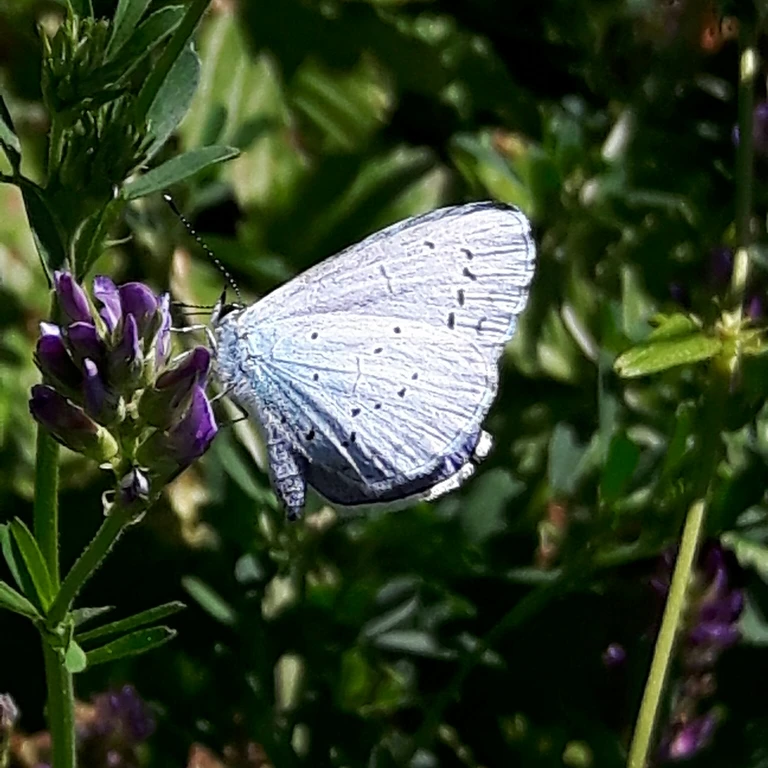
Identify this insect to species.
Celastrina argiolus
